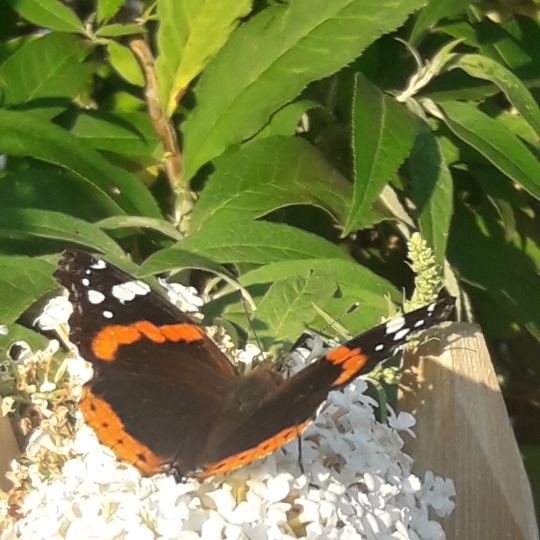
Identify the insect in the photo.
Vanessa atalanta
